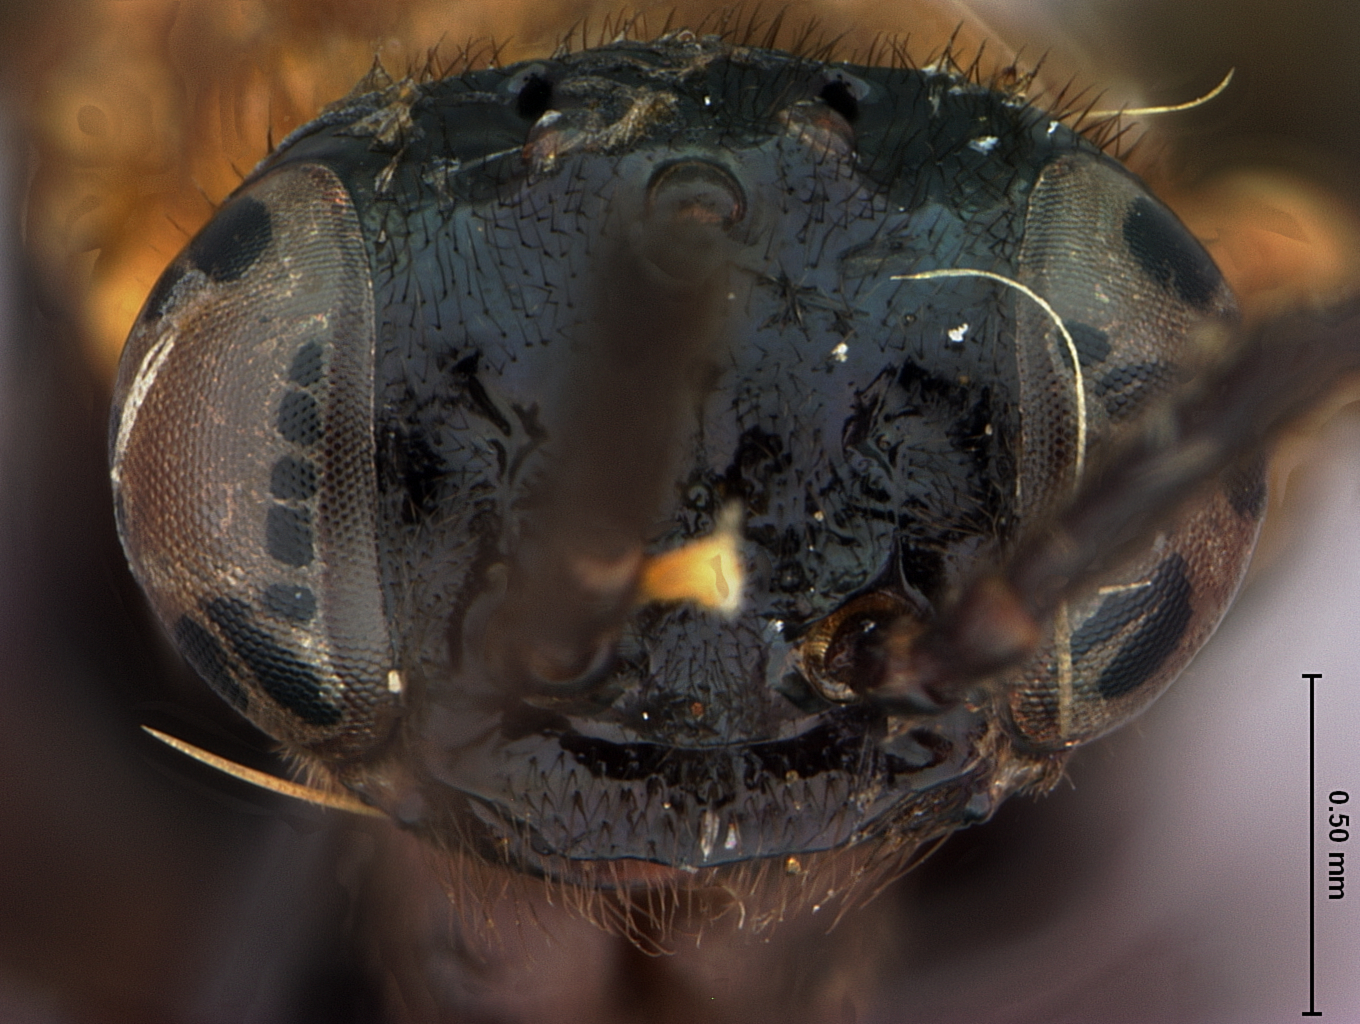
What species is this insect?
Erythraspides rufonota
